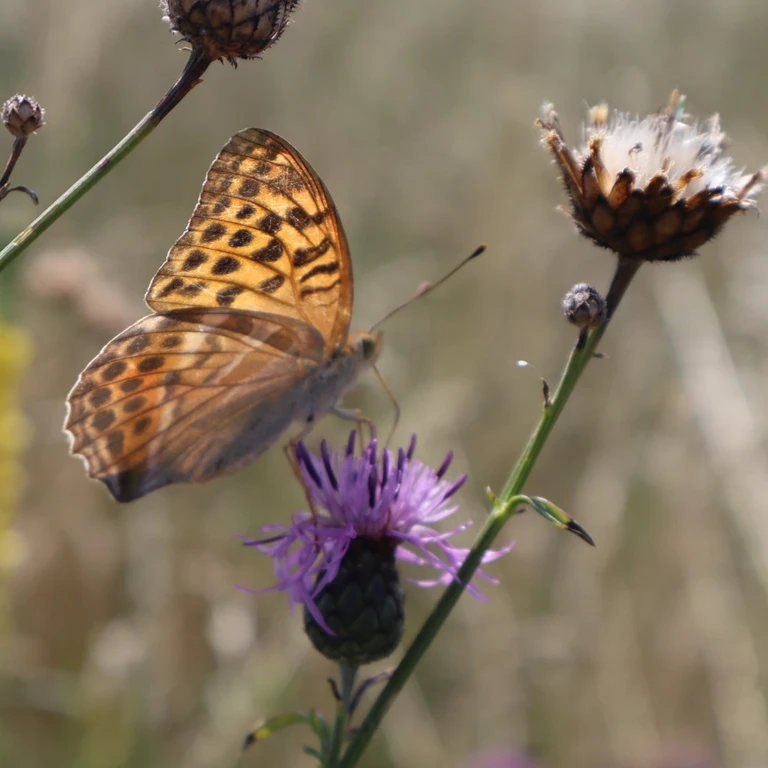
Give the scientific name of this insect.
Argynnis paphia
